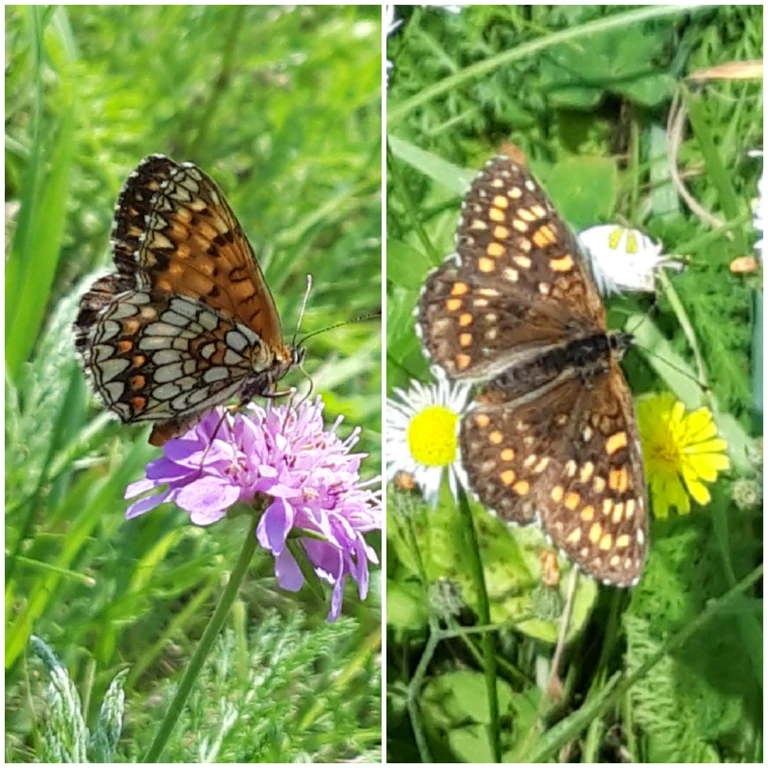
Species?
Melitaea athalia
